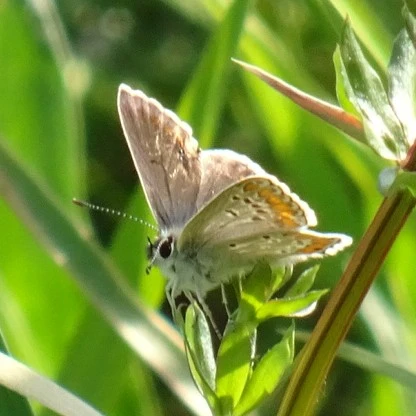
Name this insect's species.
Aricia agestis/artaxerxes
